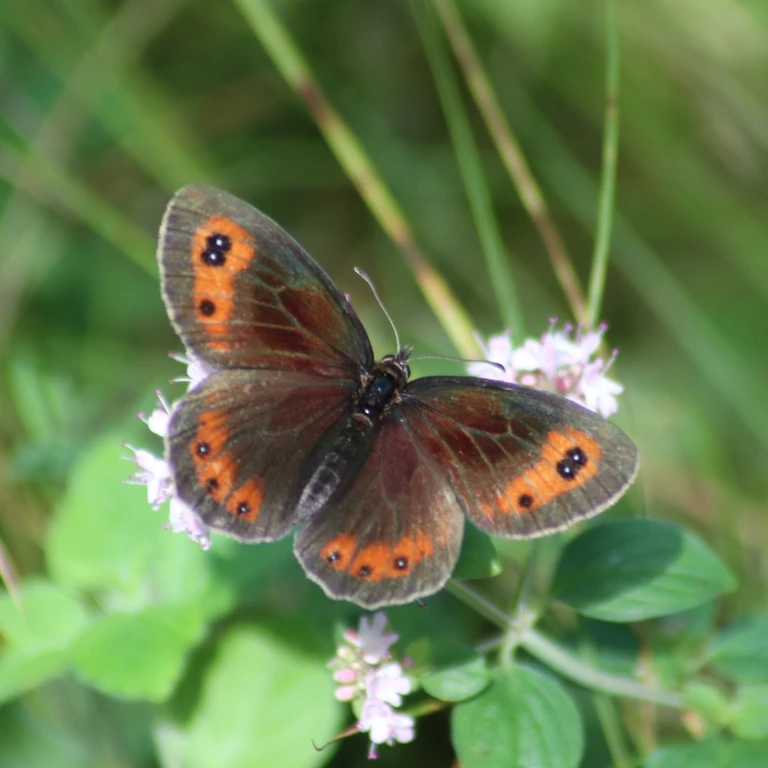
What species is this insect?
Erebia aethiops
